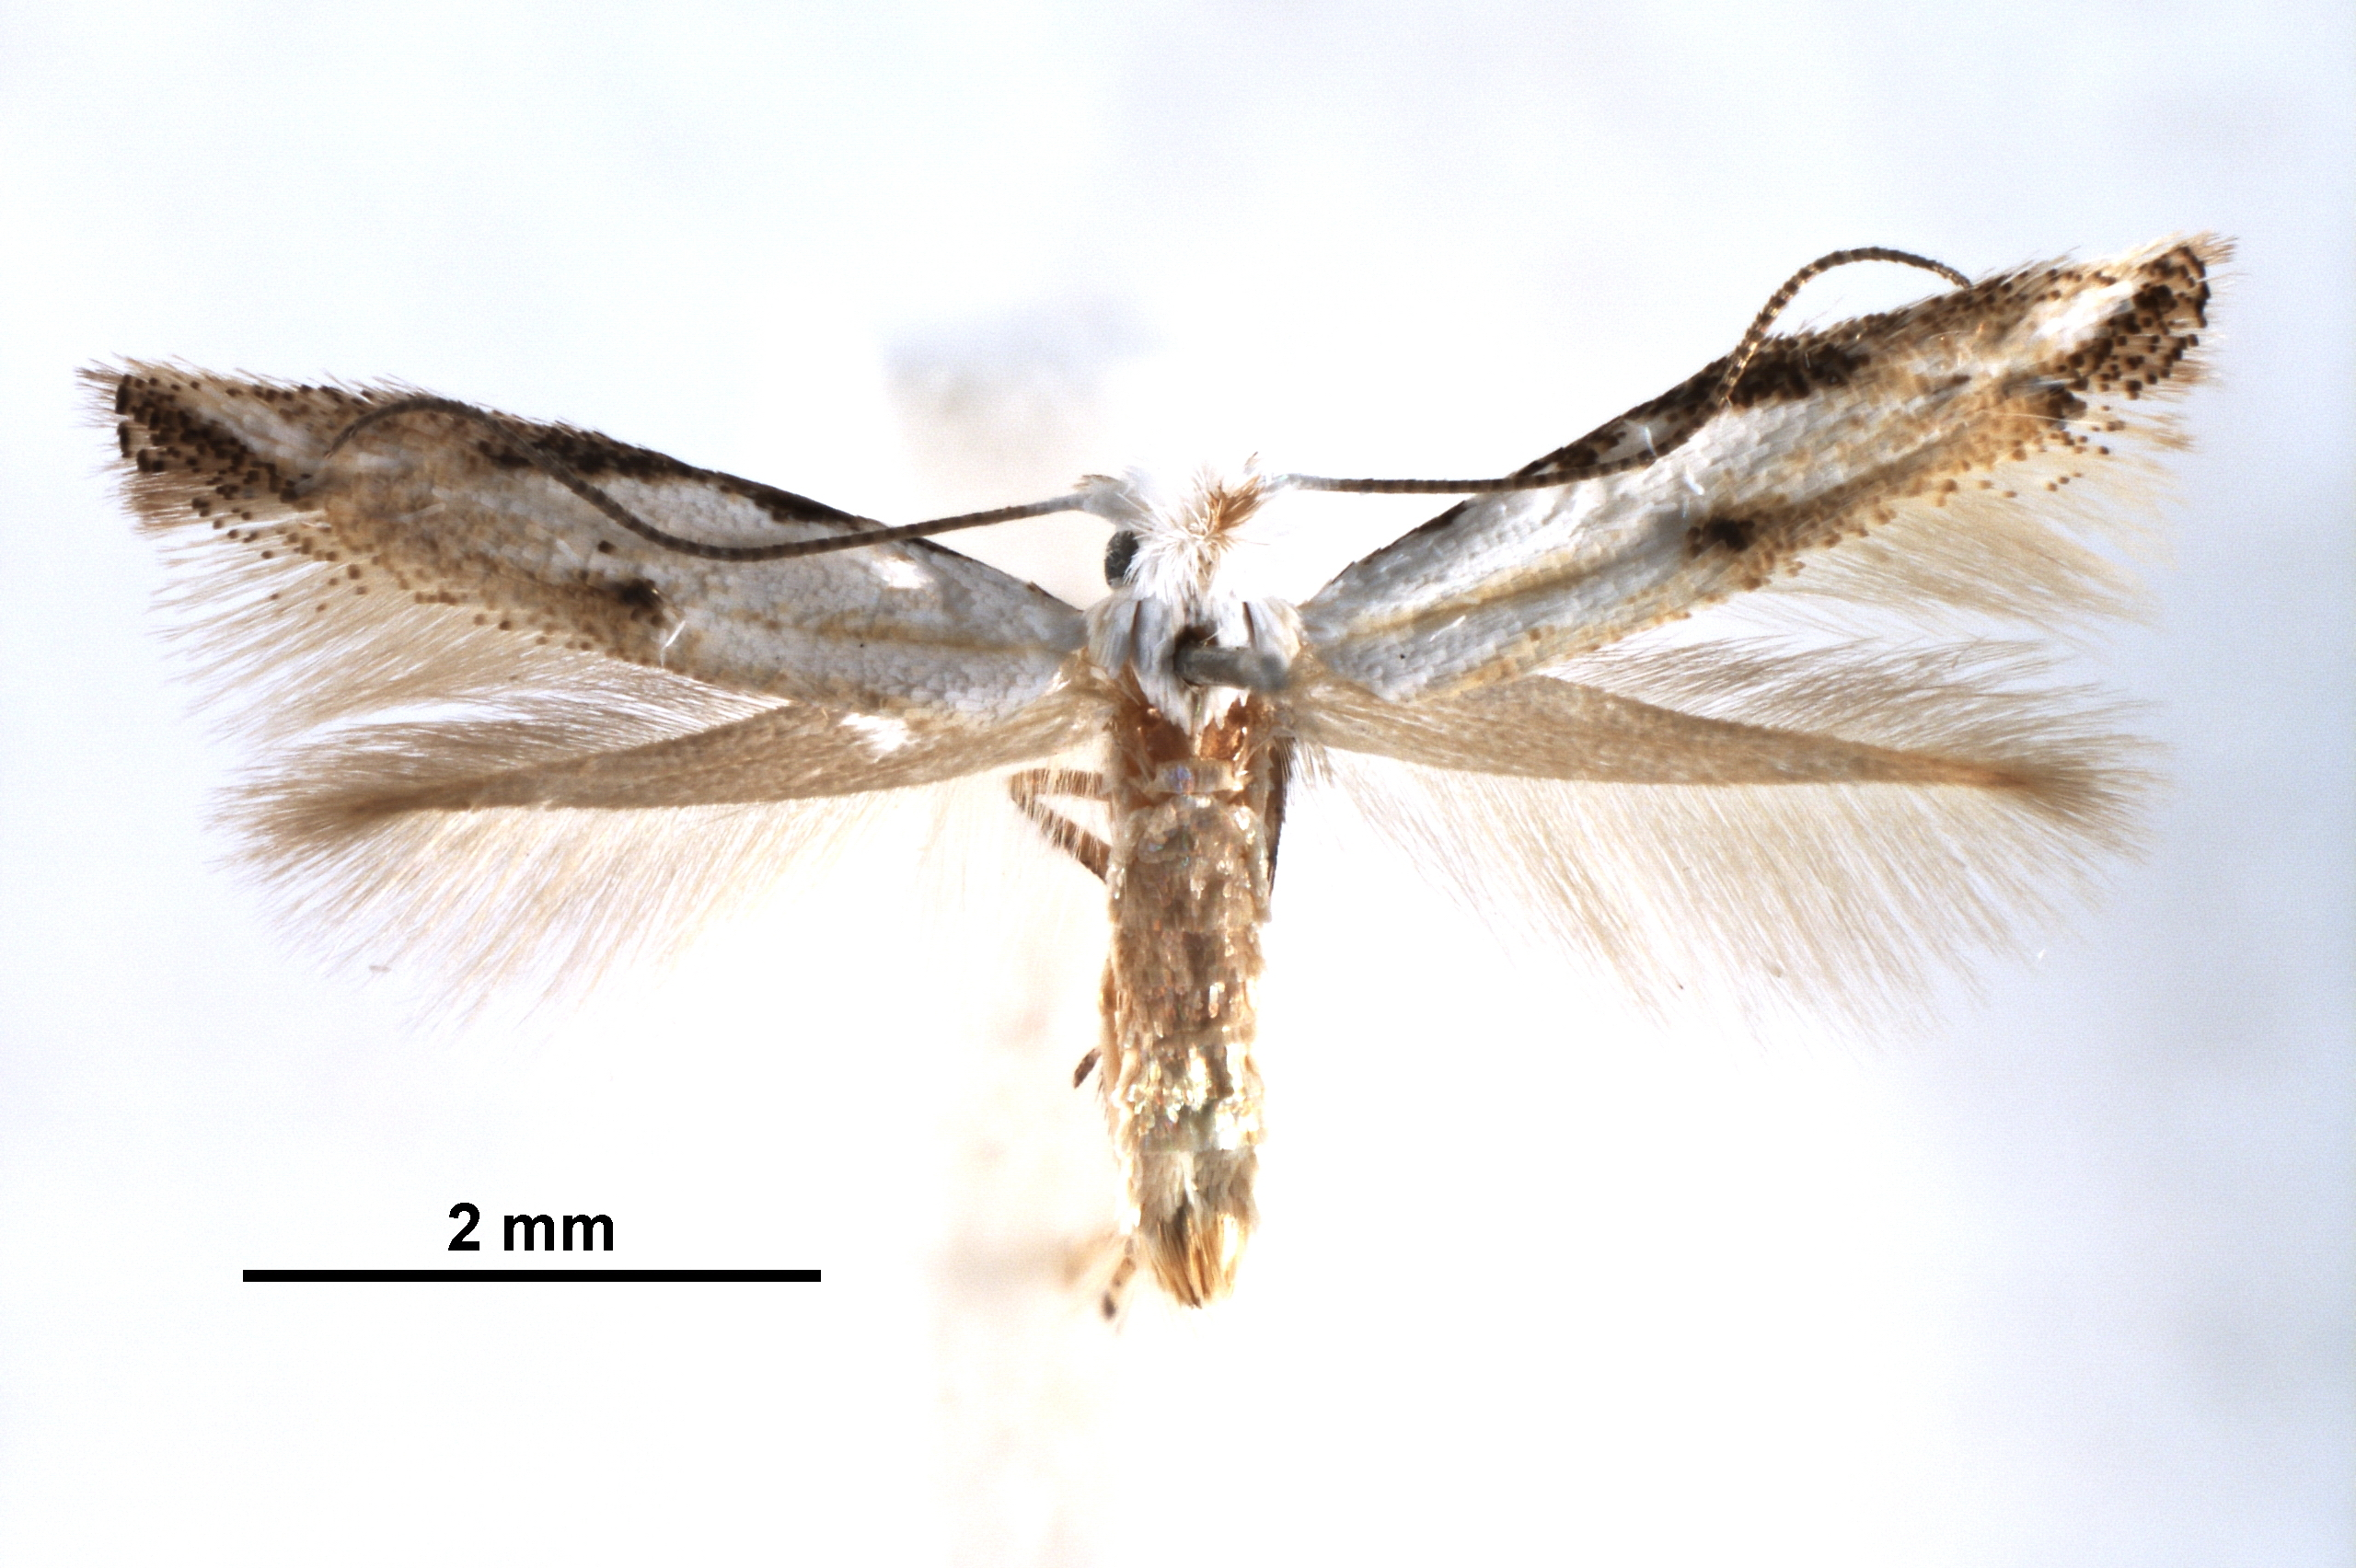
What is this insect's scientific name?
Bucculatrix thurberiella
